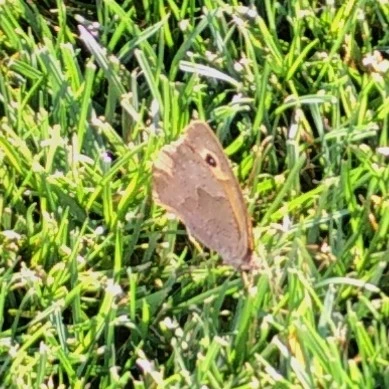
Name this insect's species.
Maniola jurtina
